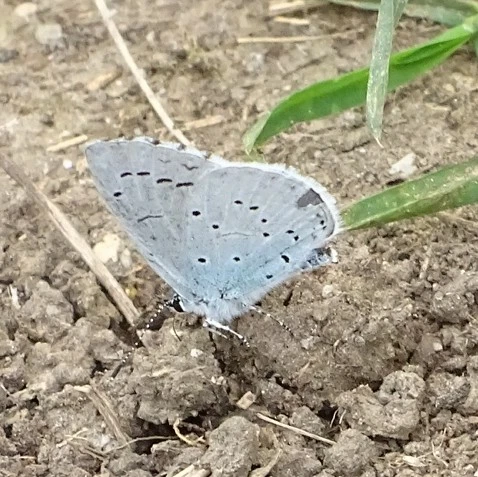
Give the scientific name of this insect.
Celastrina argiolus
